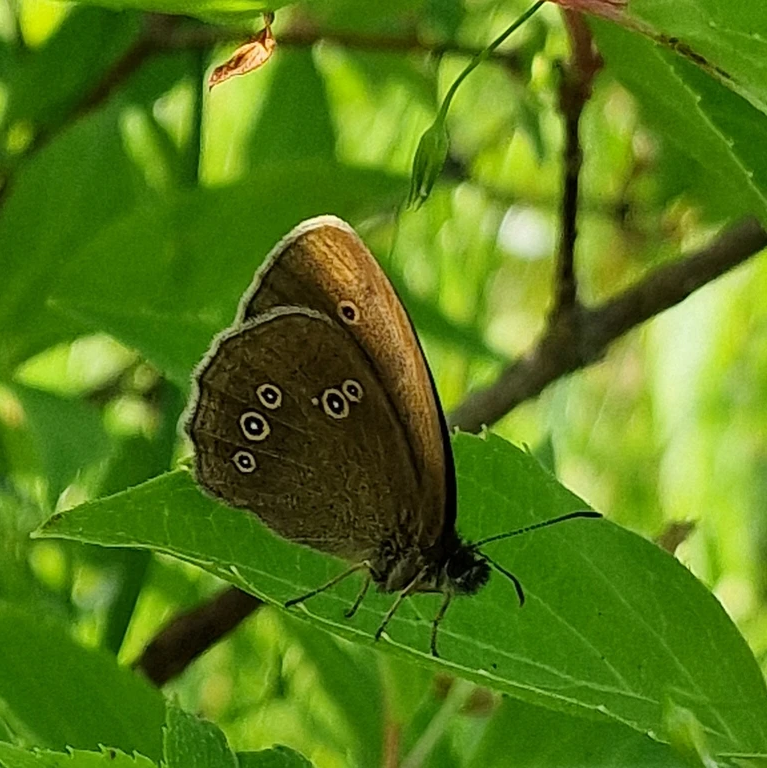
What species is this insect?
Aphantopus hyperantus
